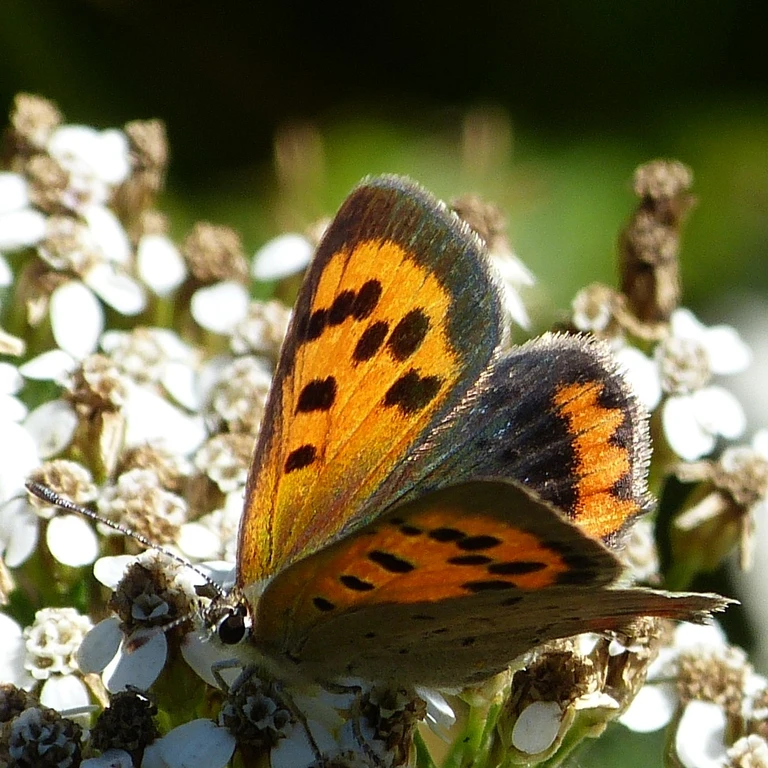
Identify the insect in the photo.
Lycaena phlaeas
